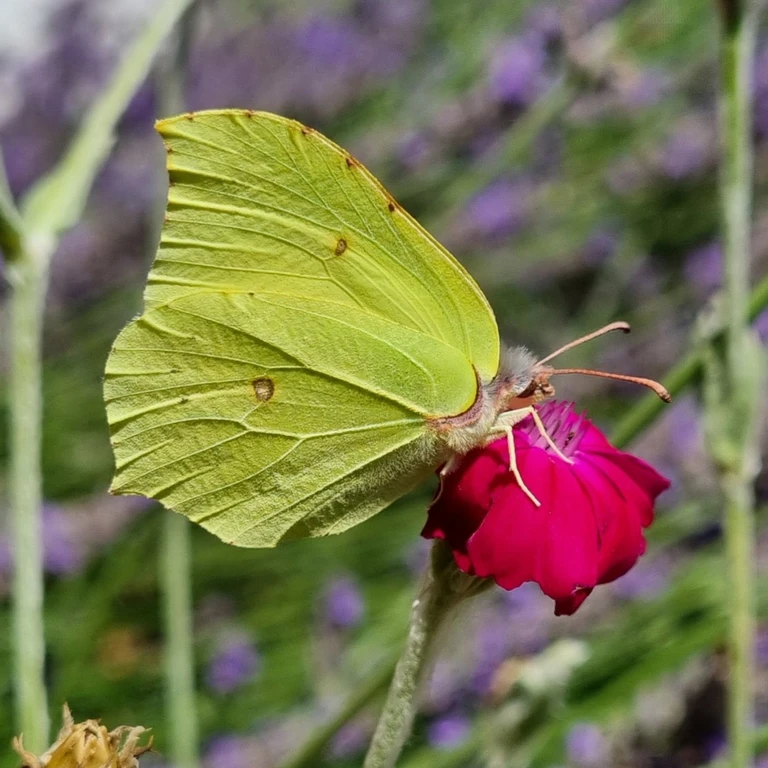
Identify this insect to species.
Gonepteryx rhamni
